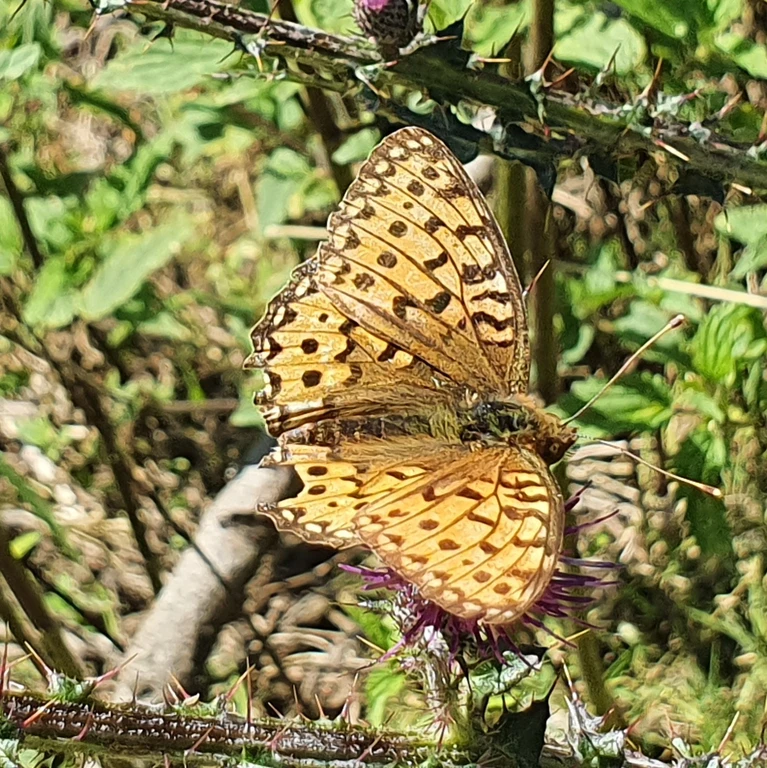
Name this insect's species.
Speyeria aglaja
